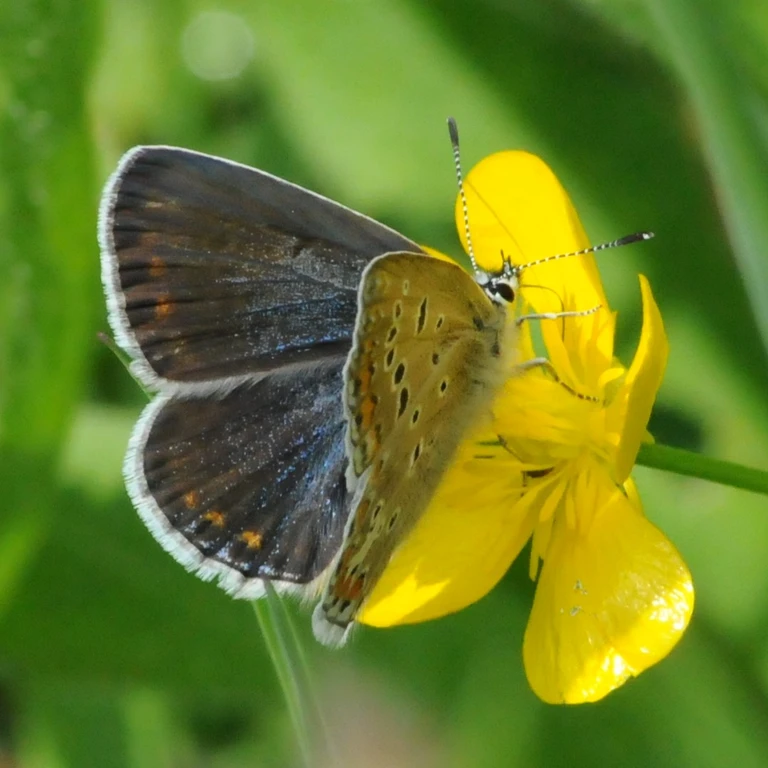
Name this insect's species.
Polyommatus icarus
